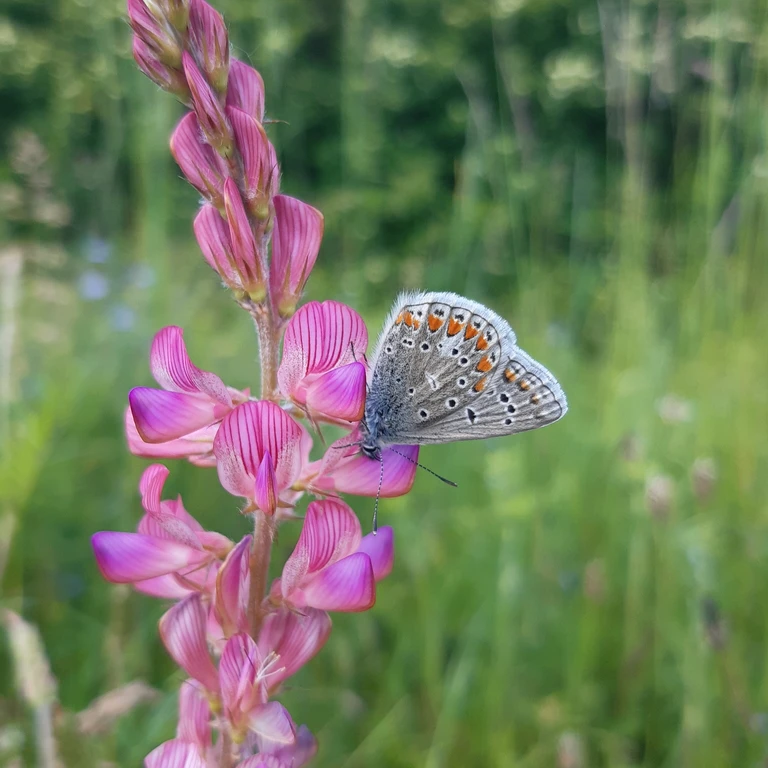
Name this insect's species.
Polyommatus thersites
